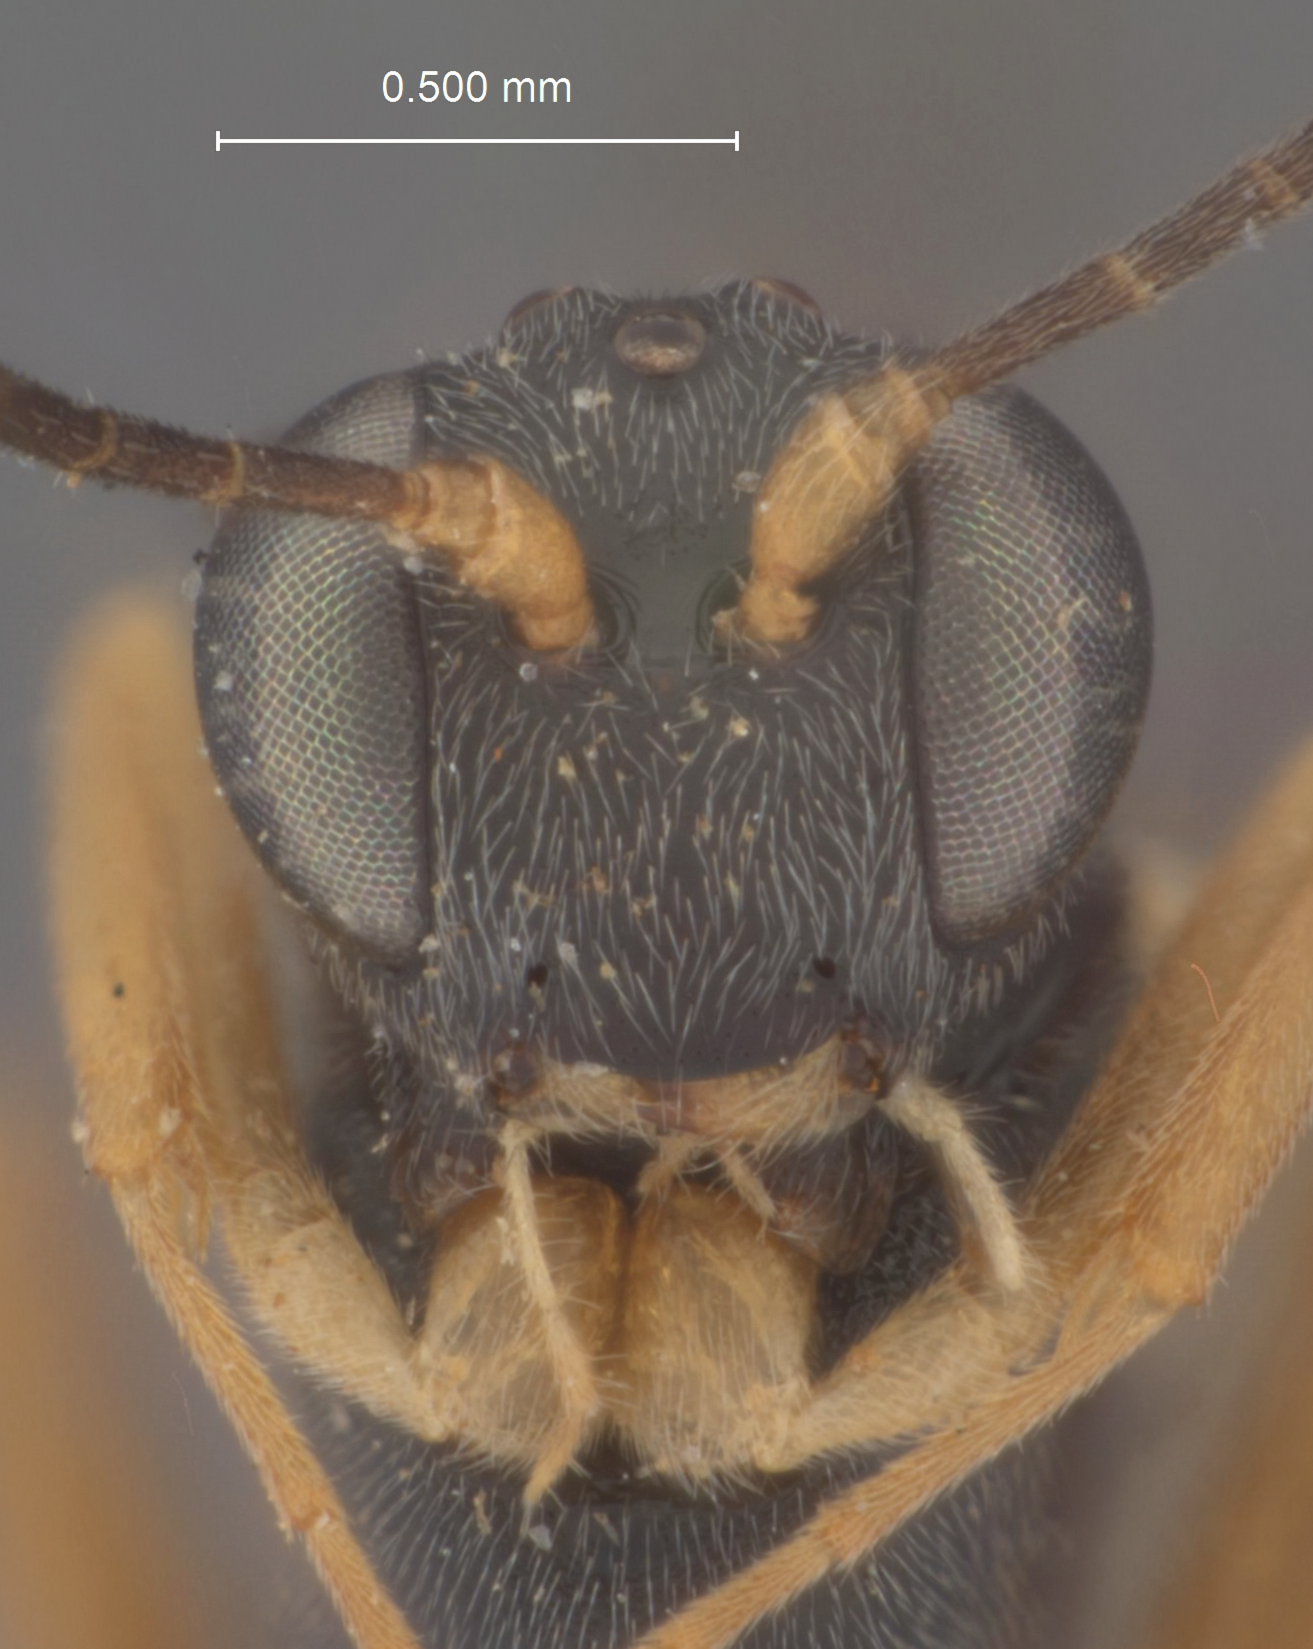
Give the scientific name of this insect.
Angitia tineavora
